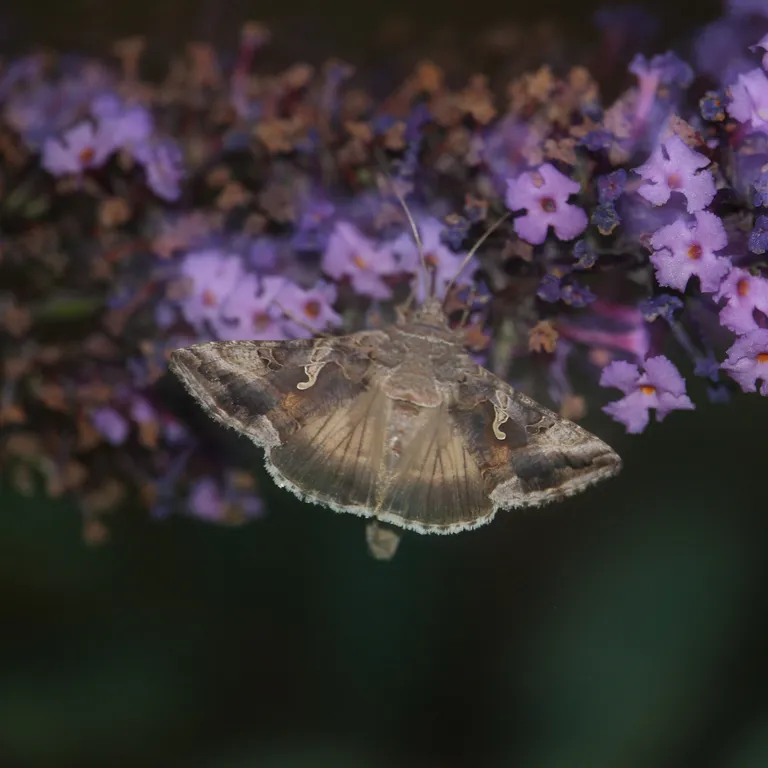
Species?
Autographa gamma
